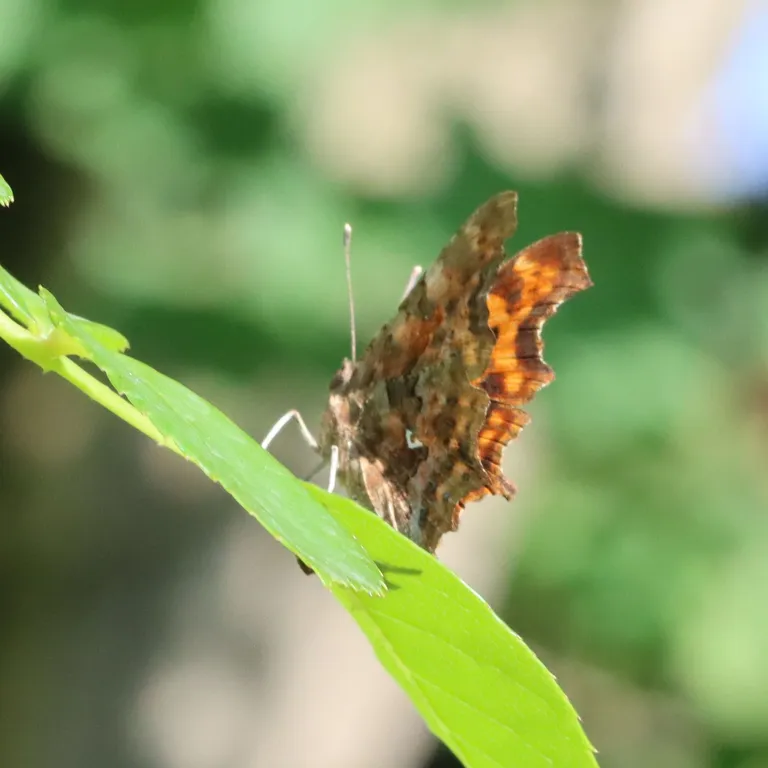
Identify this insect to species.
Polygonia c-album
